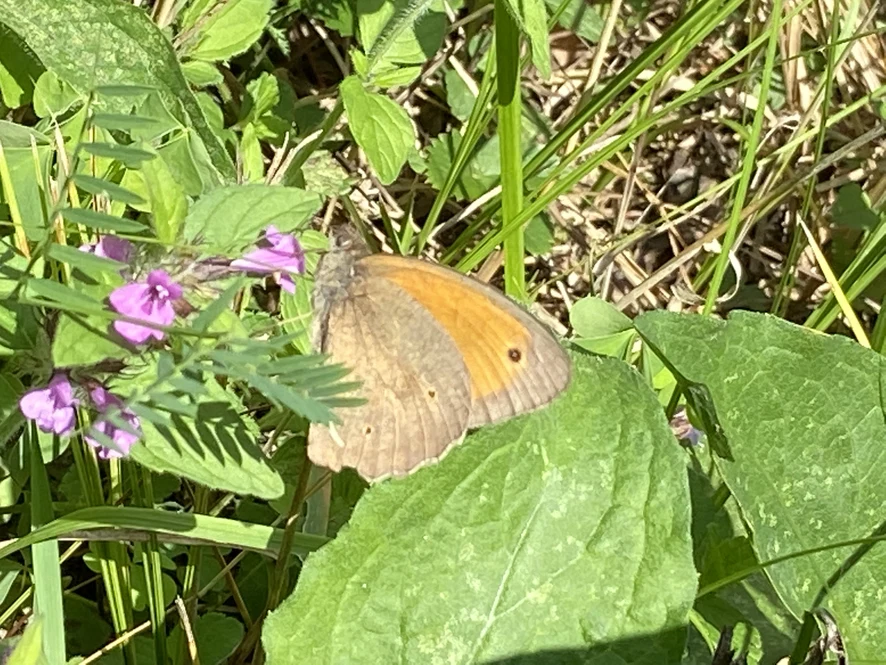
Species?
Maniola jurtina
